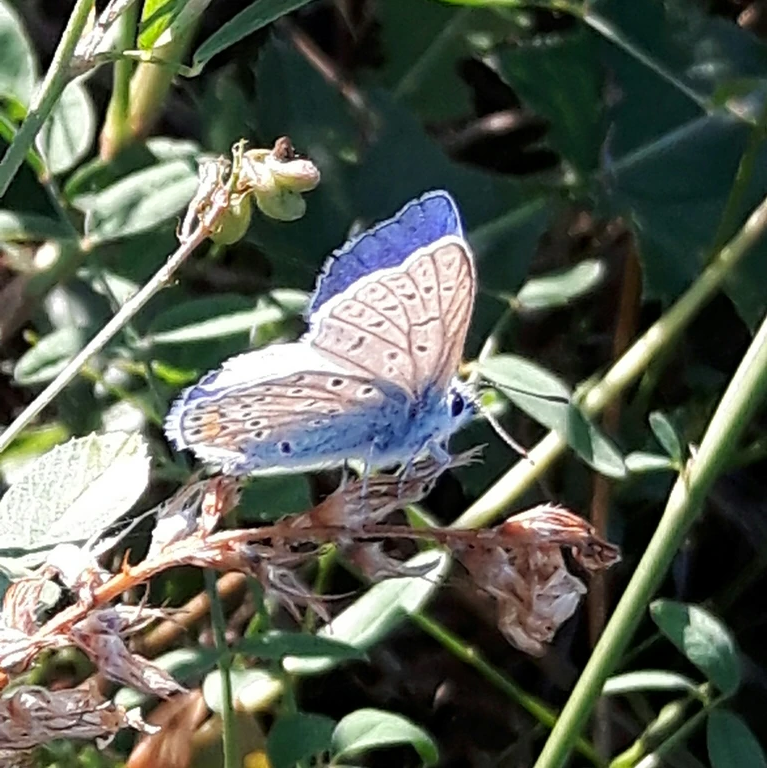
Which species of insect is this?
Polyommatus icarus
